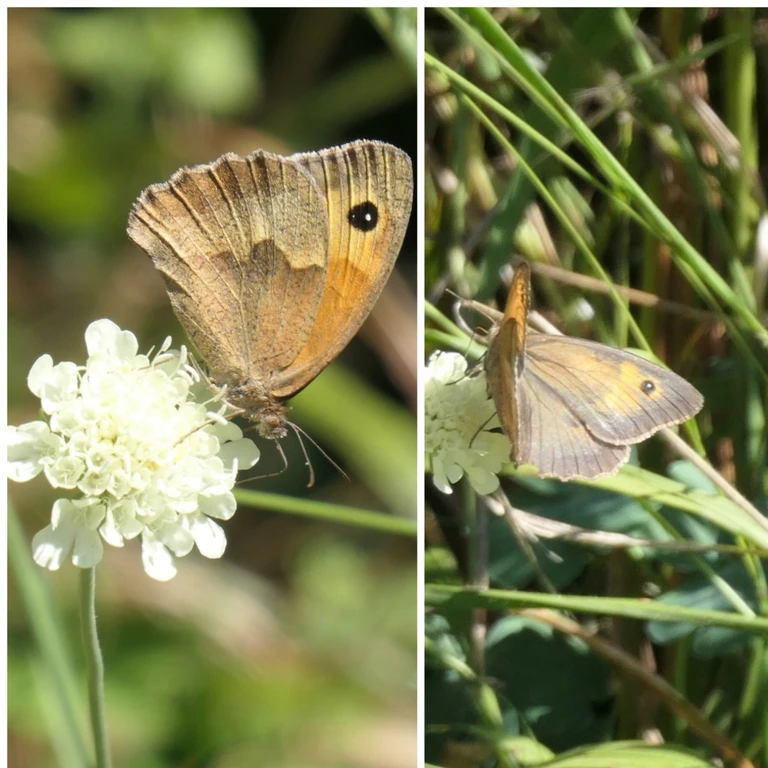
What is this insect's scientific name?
Maniola jurtina
